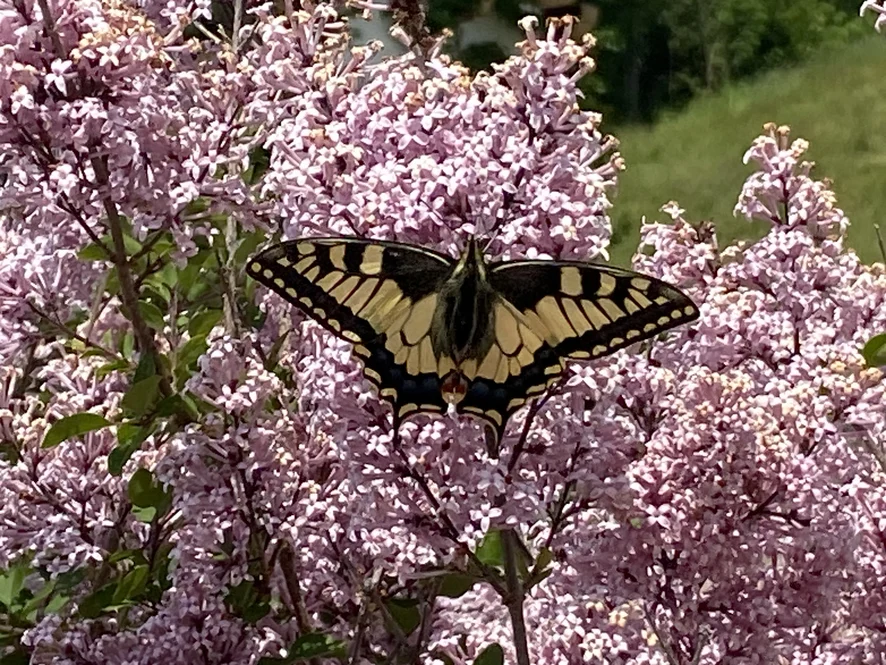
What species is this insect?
Papilio machaon
